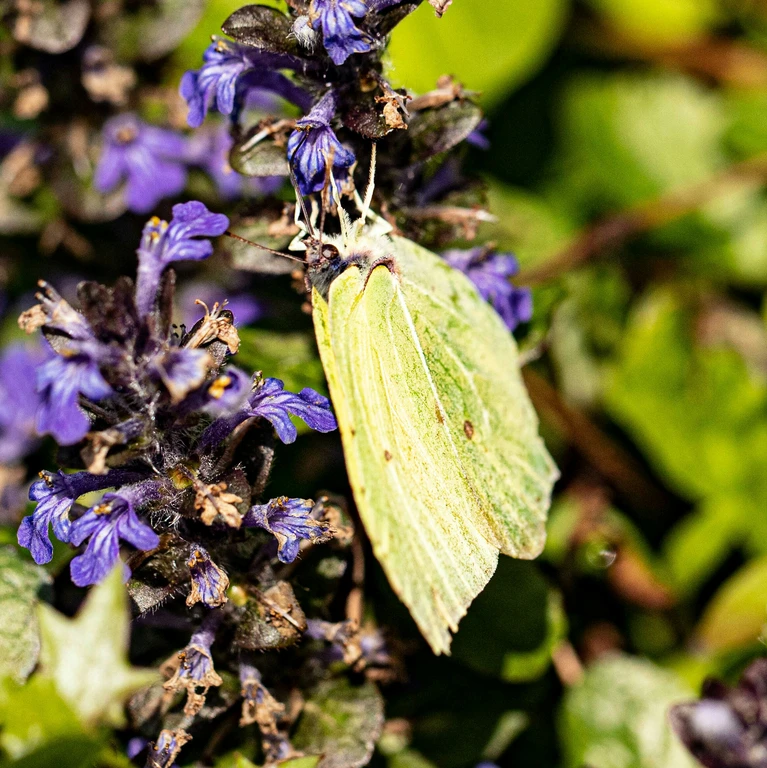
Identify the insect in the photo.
Gonepteryx rhamni
